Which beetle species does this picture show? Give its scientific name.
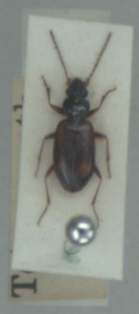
Bembidion saxatile
